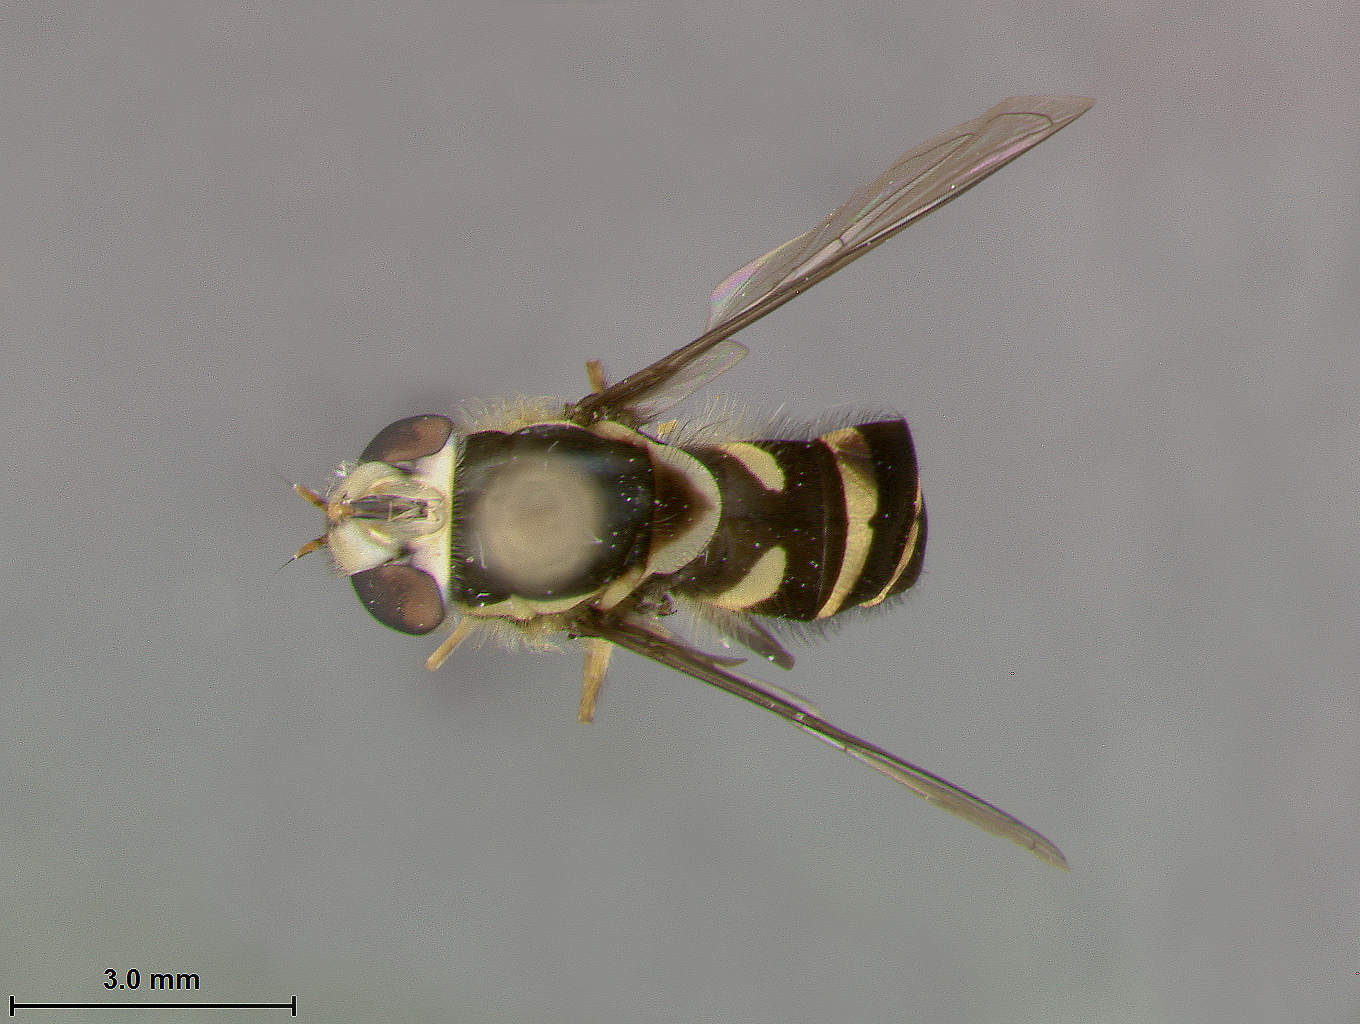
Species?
Citrogramma marissa
